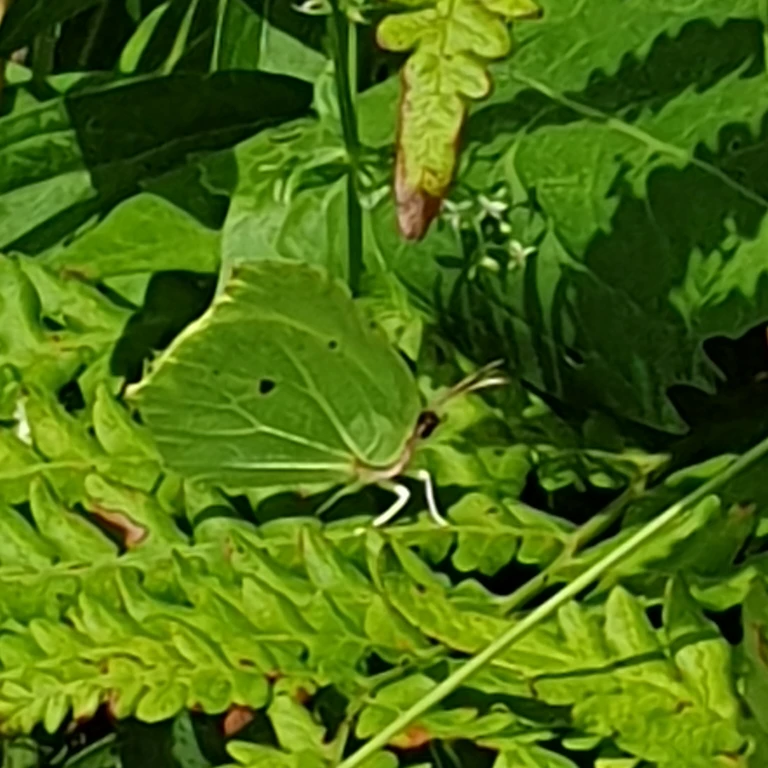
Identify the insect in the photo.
Gonepteryx rhamni
